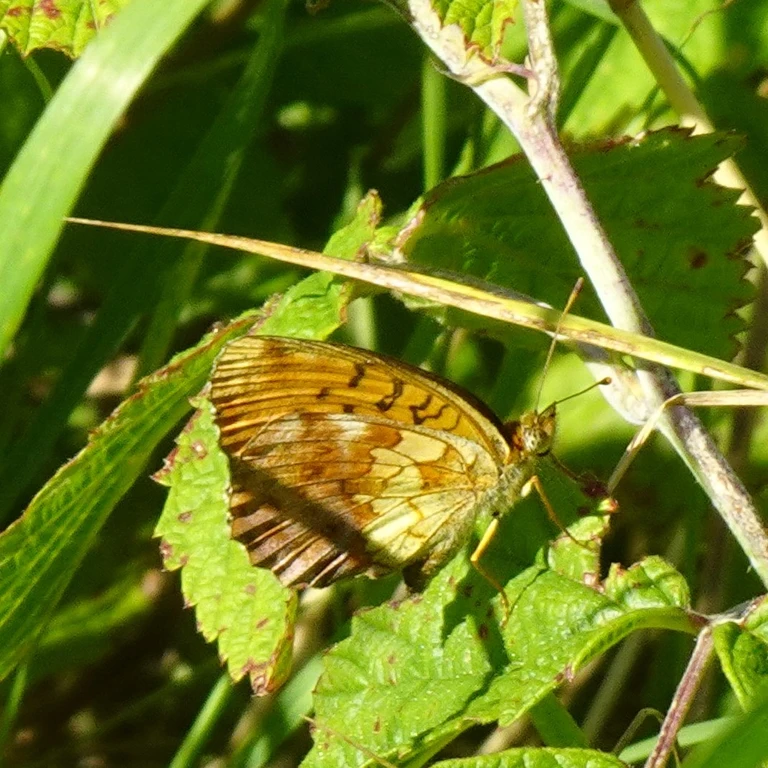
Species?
Brenthis daphne
